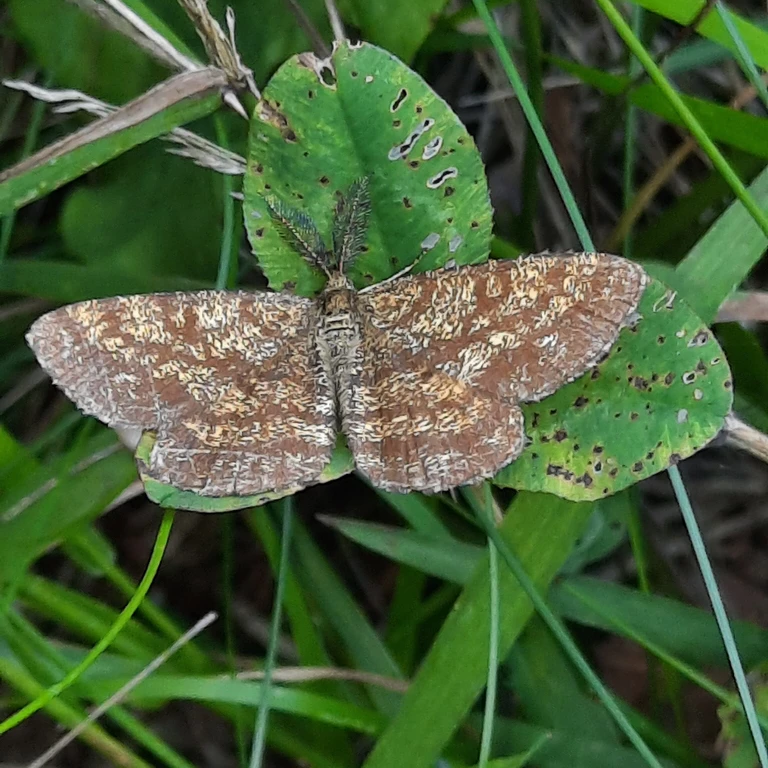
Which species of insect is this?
Ematurga atomaria
